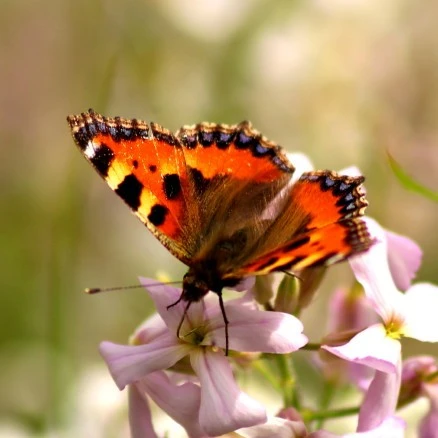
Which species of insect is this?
Aglais urticae
